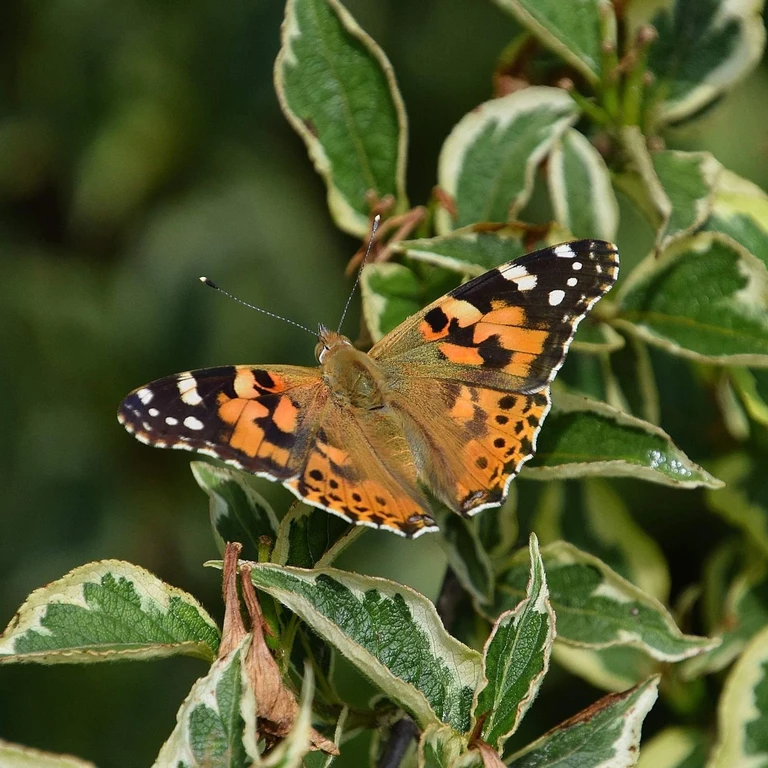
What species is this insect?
Vanessa cardui
